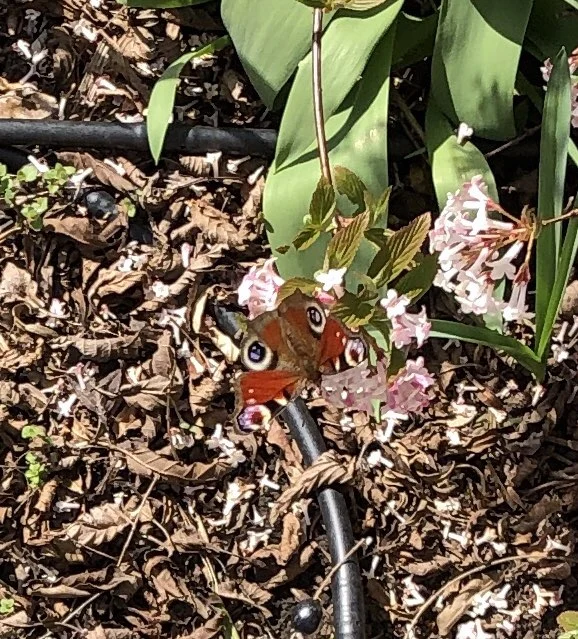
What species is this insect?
Aglais io
